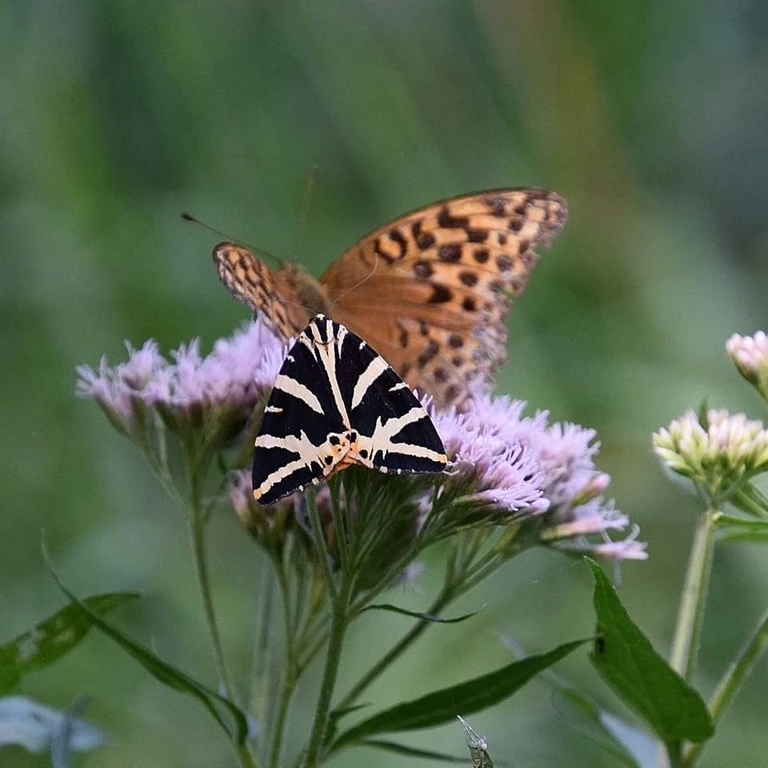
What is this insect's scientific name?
Euplagia quadripunctaria
